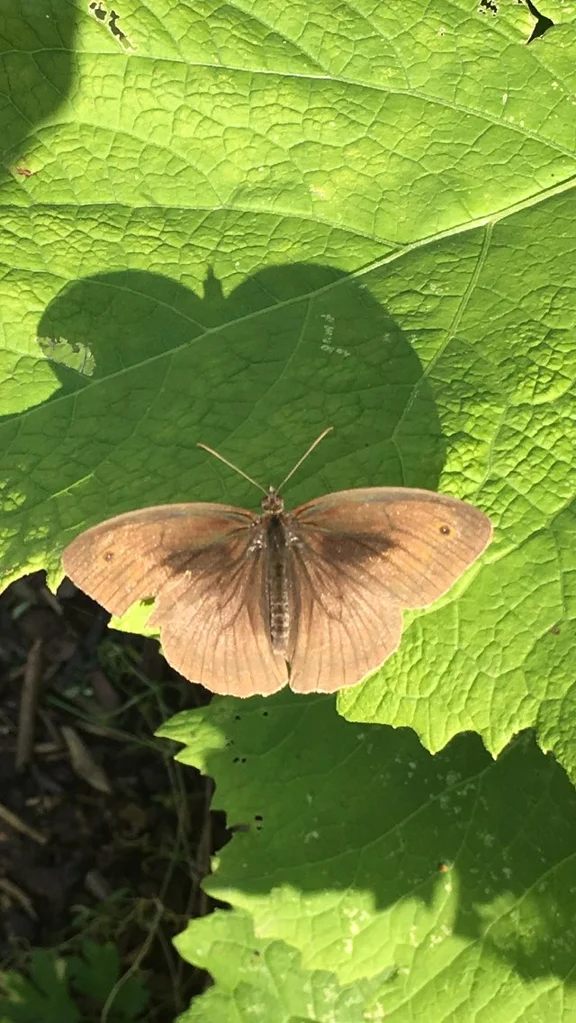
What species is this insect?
Maniola jurtina
